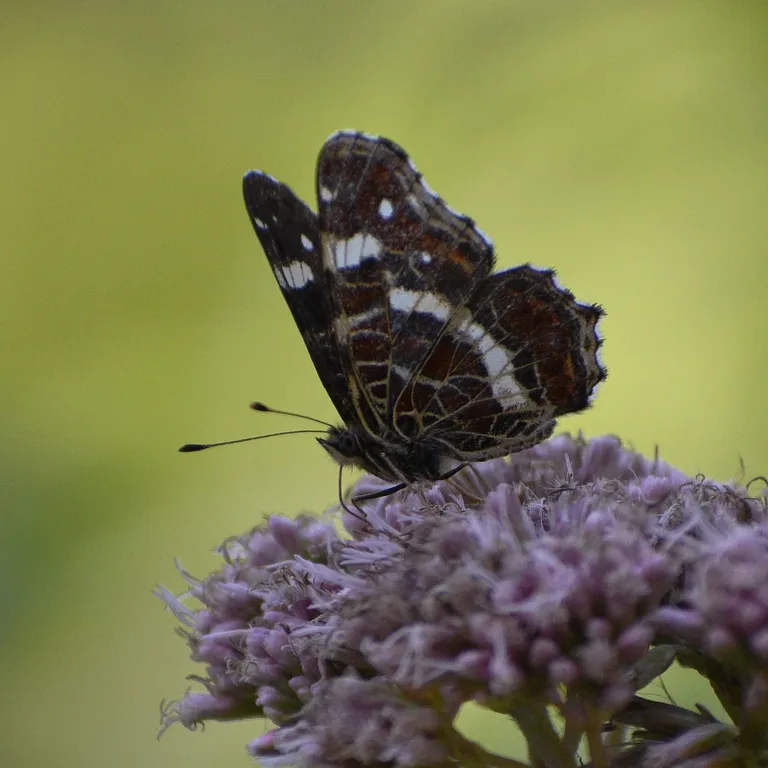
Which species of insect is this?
Araschnia levana
